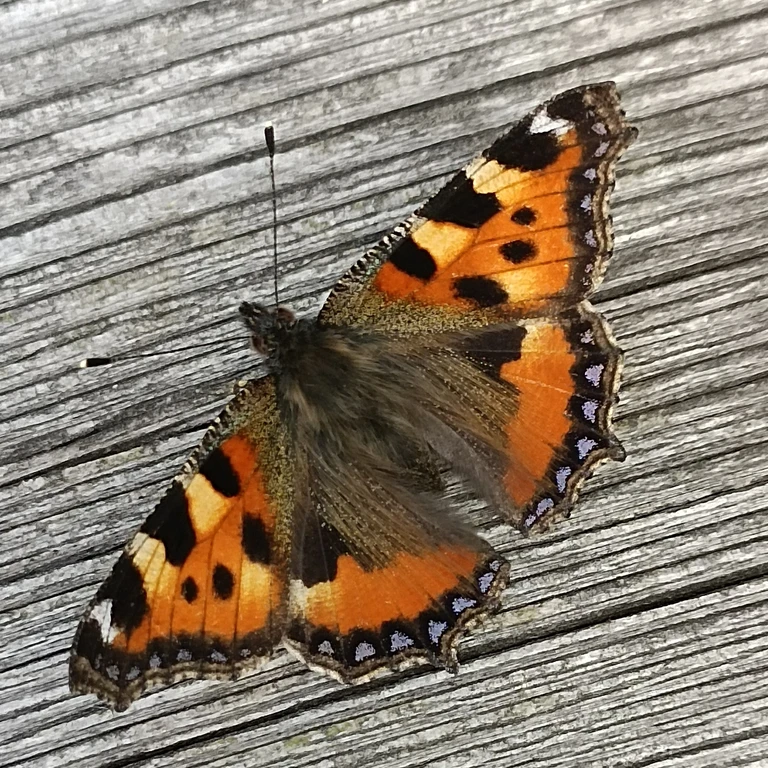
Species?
Aglais urticae
